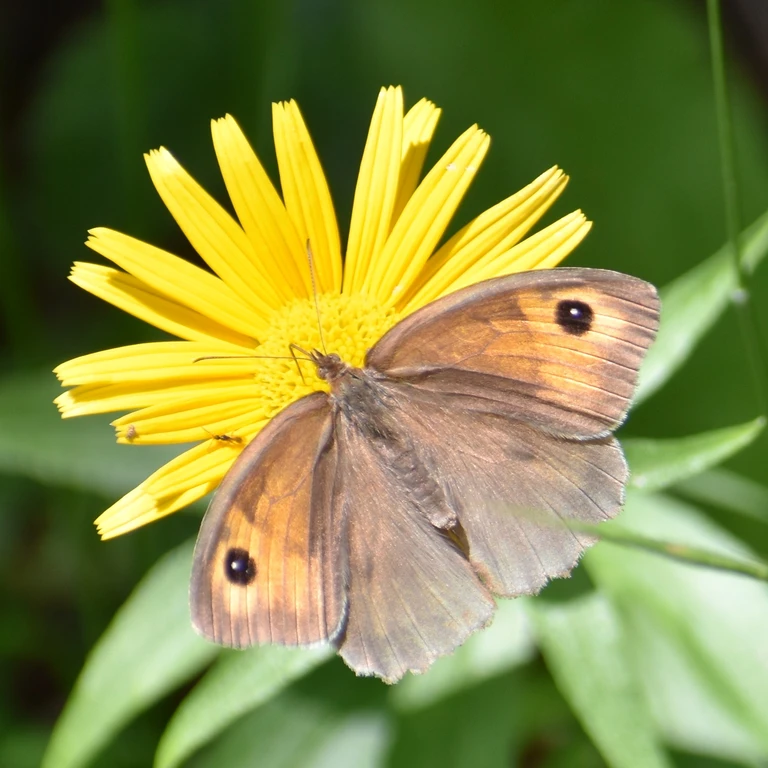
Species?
Maniola jurtina
